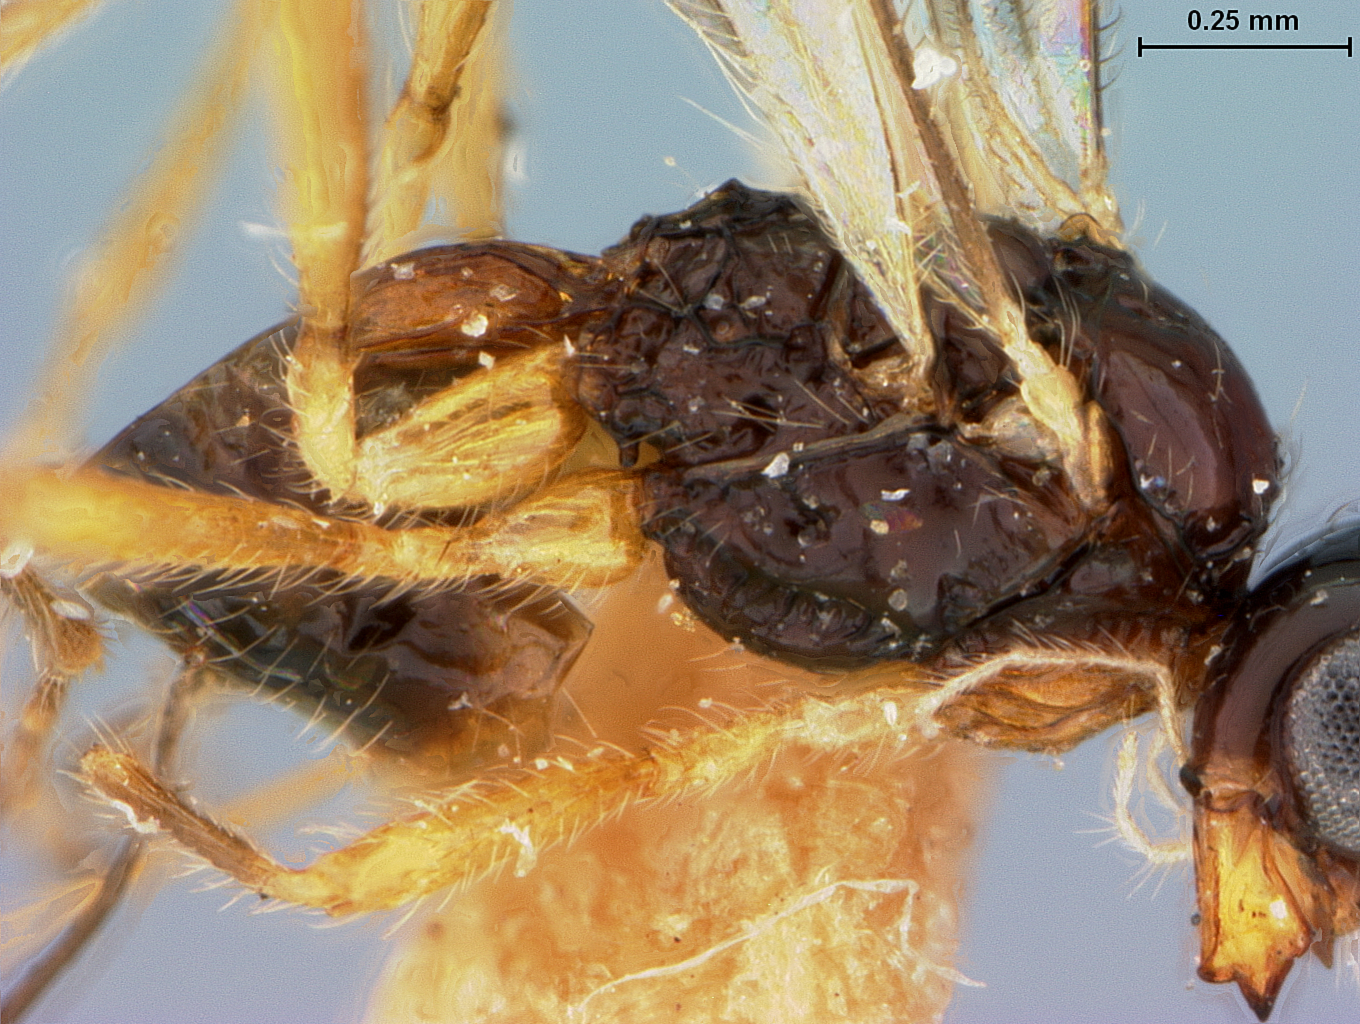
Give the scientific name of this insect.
Phaenocarpa divisa
